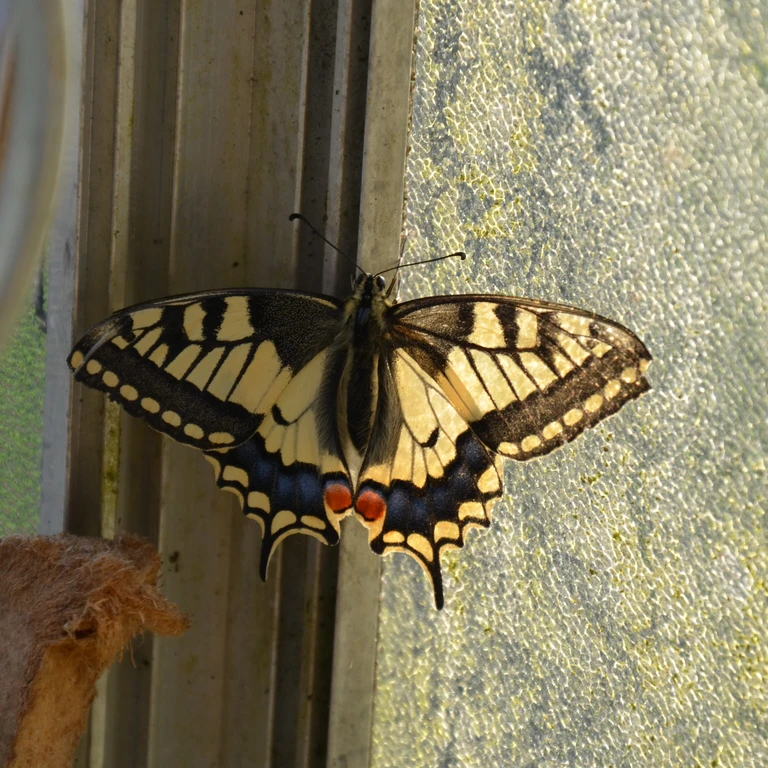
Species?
Papilio machaon
